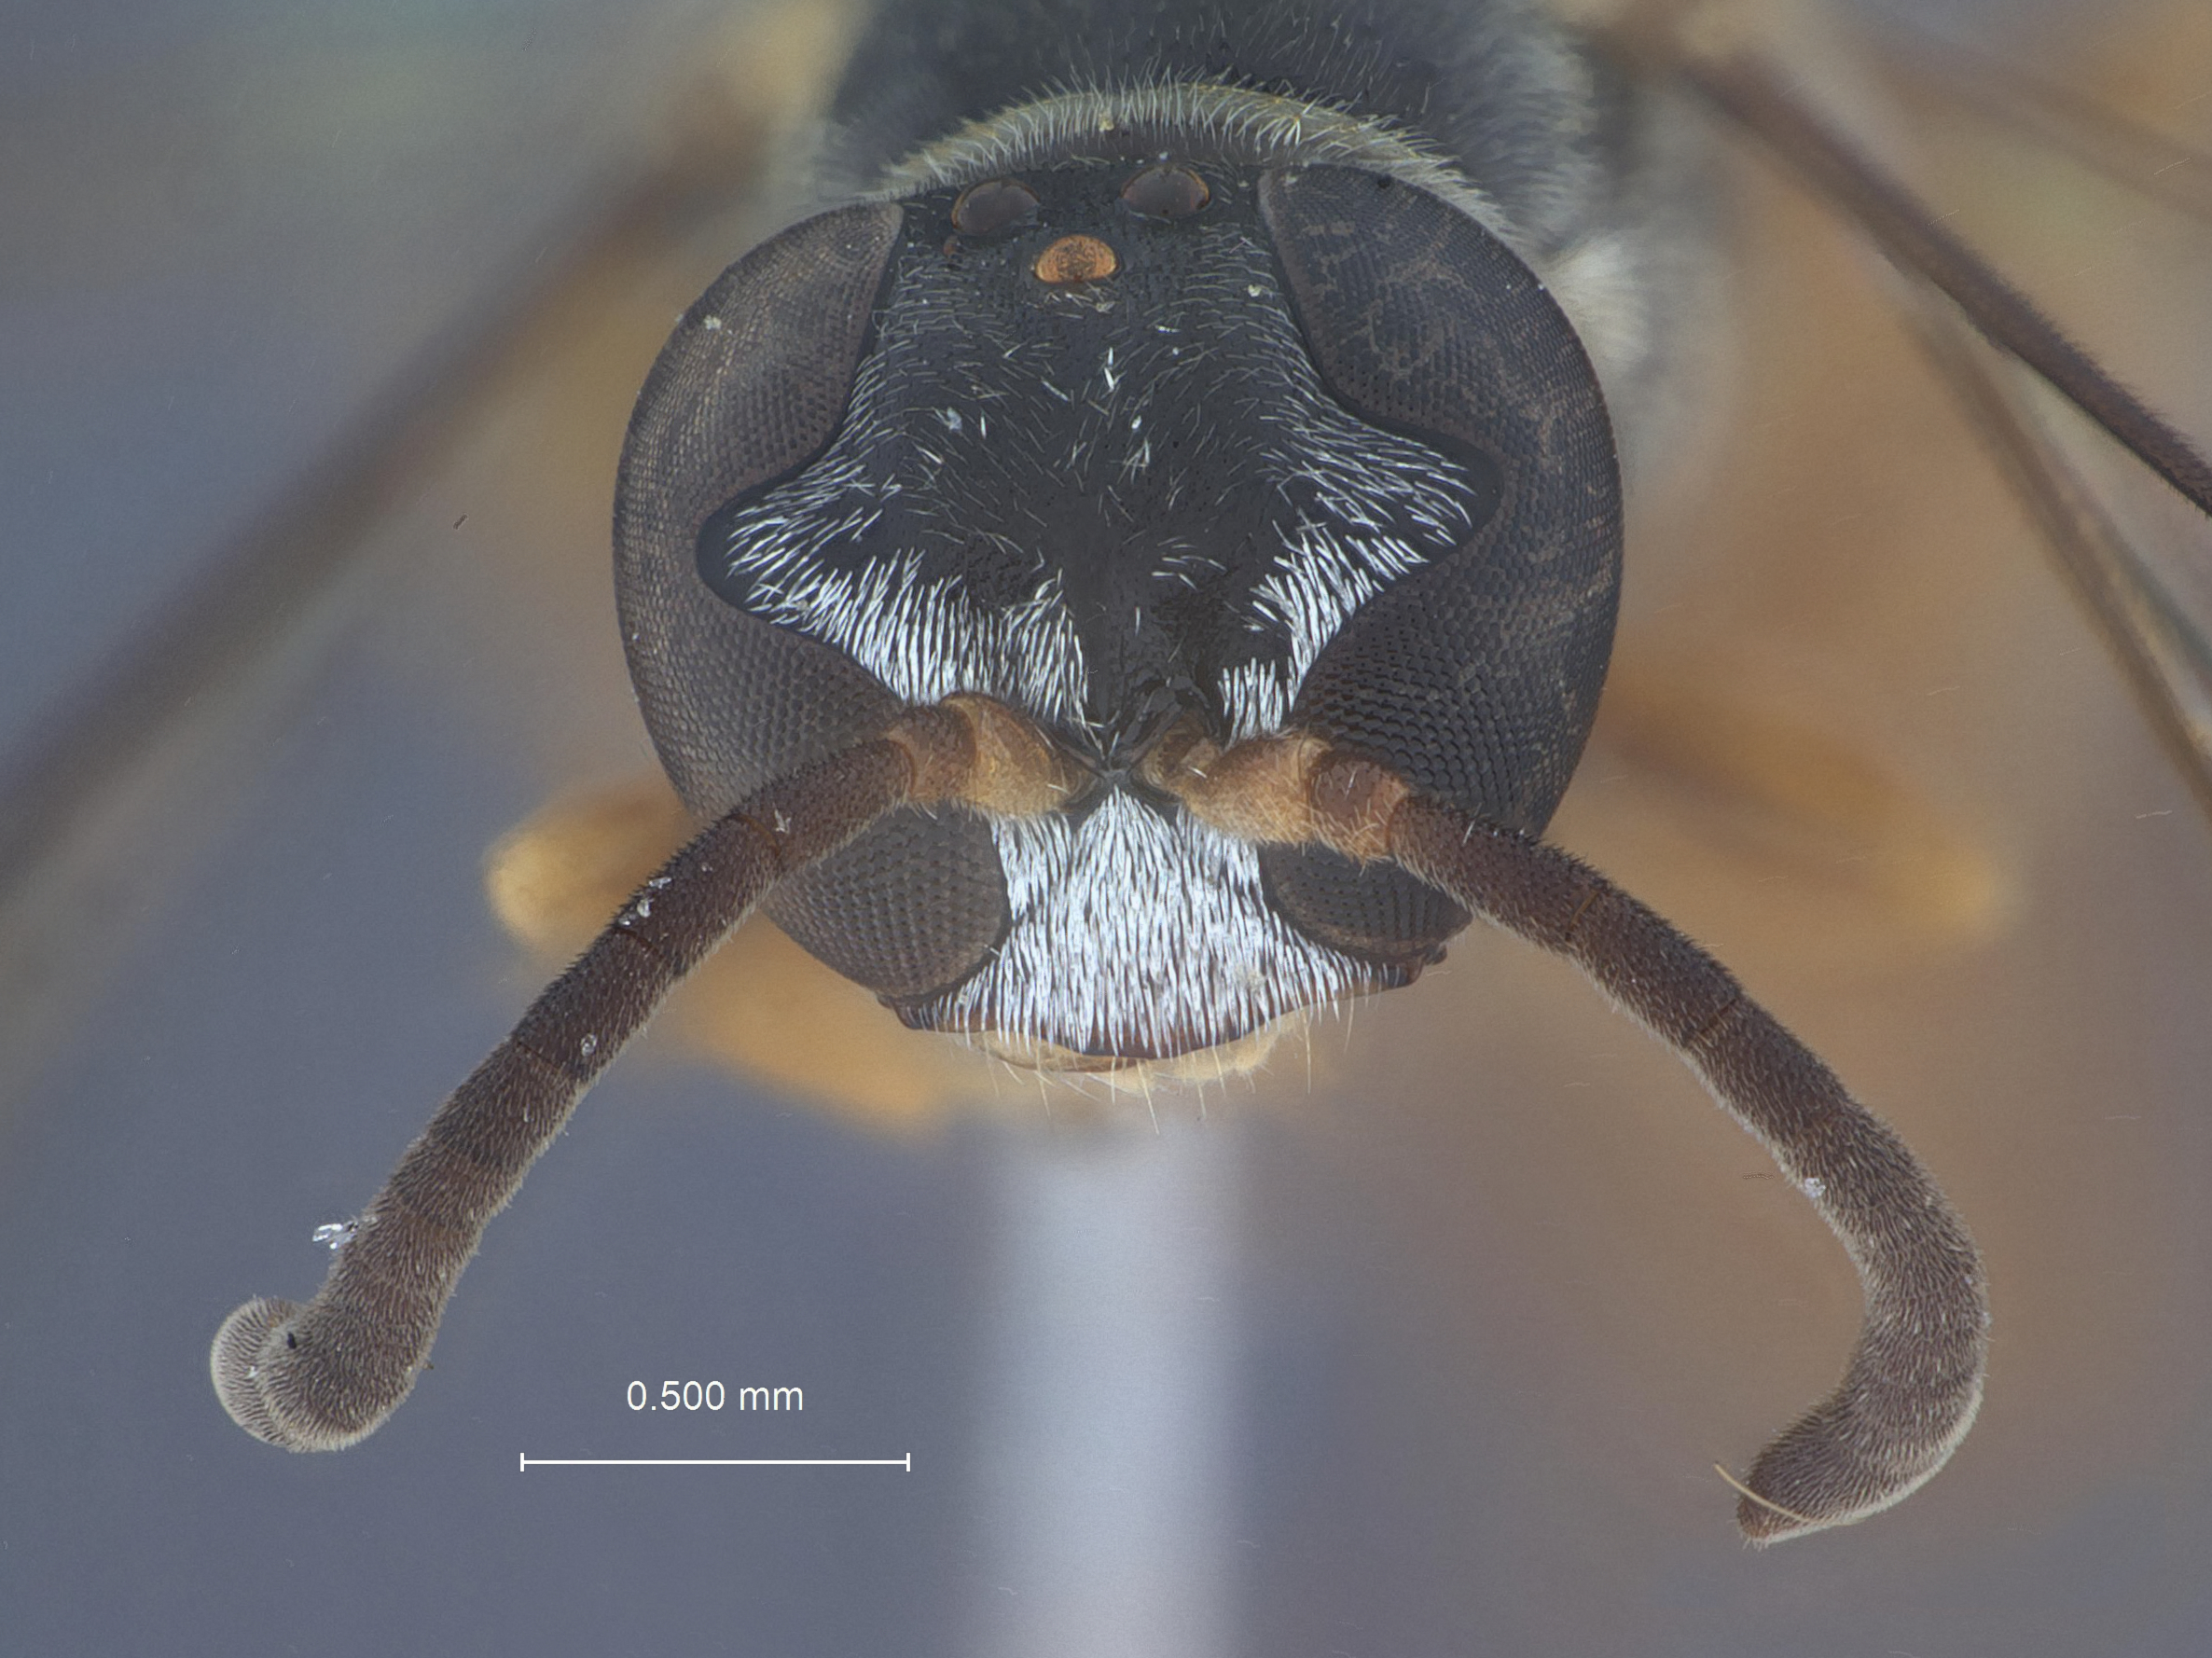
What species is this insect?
Trypoxylon fenchihuense
